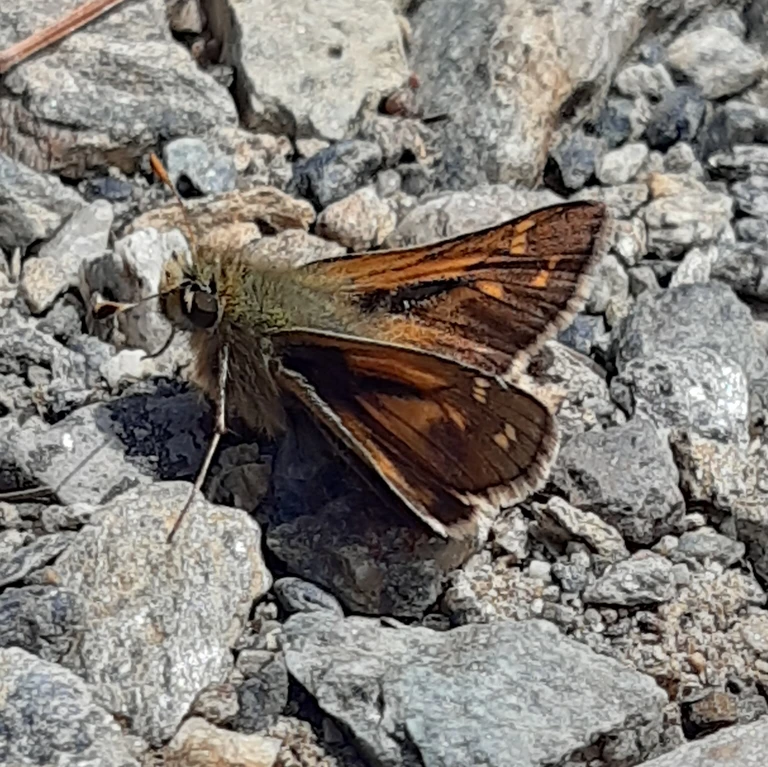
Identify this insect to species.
Hesperia comma
